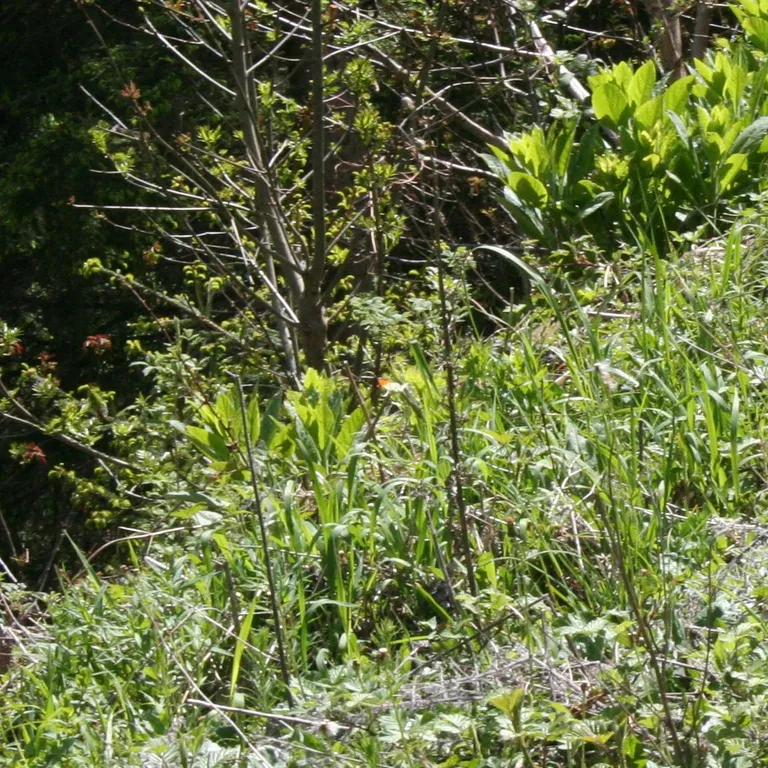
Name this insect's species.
Anthocharis cardamines
